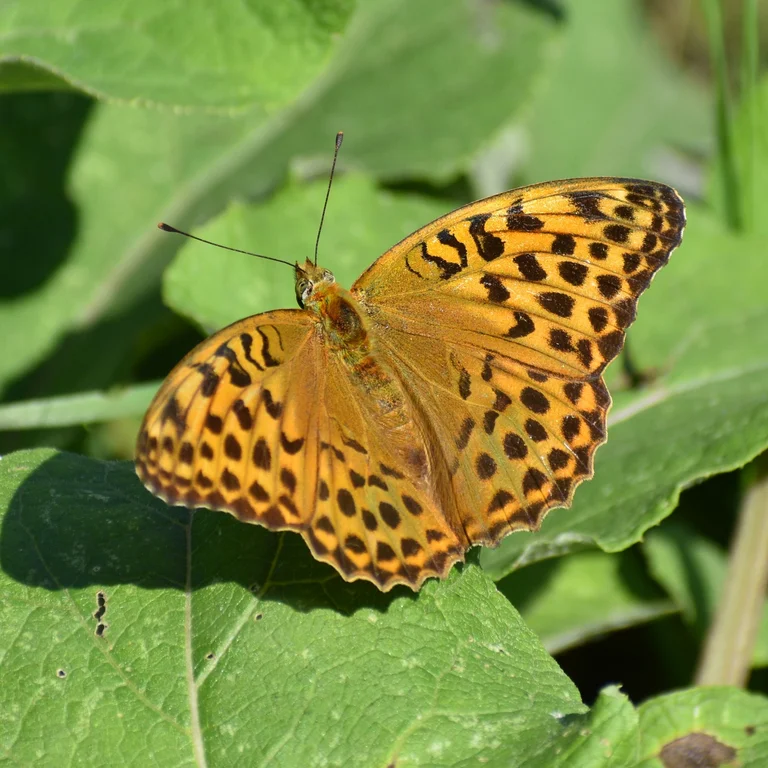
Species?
Argynnis paphia
